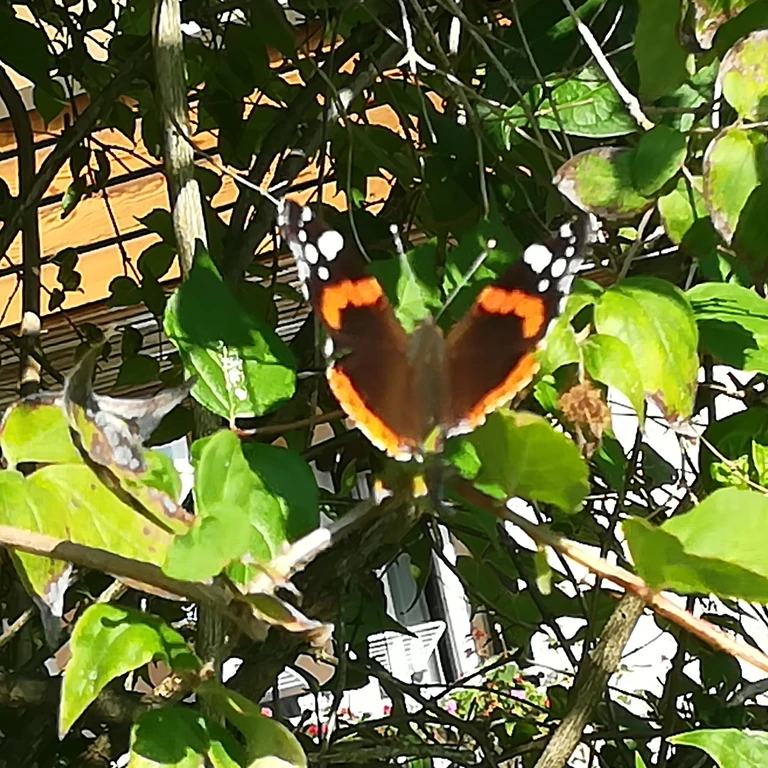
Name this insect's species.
Vanessa atalanta
